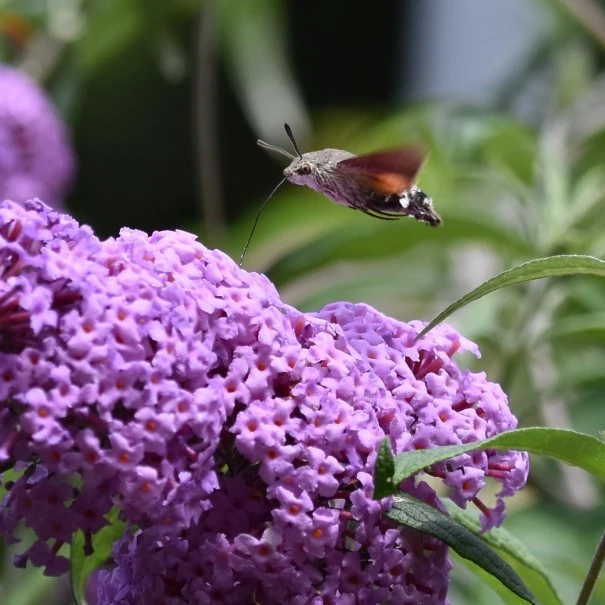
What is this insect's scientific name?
Macroglossum stellatarum
